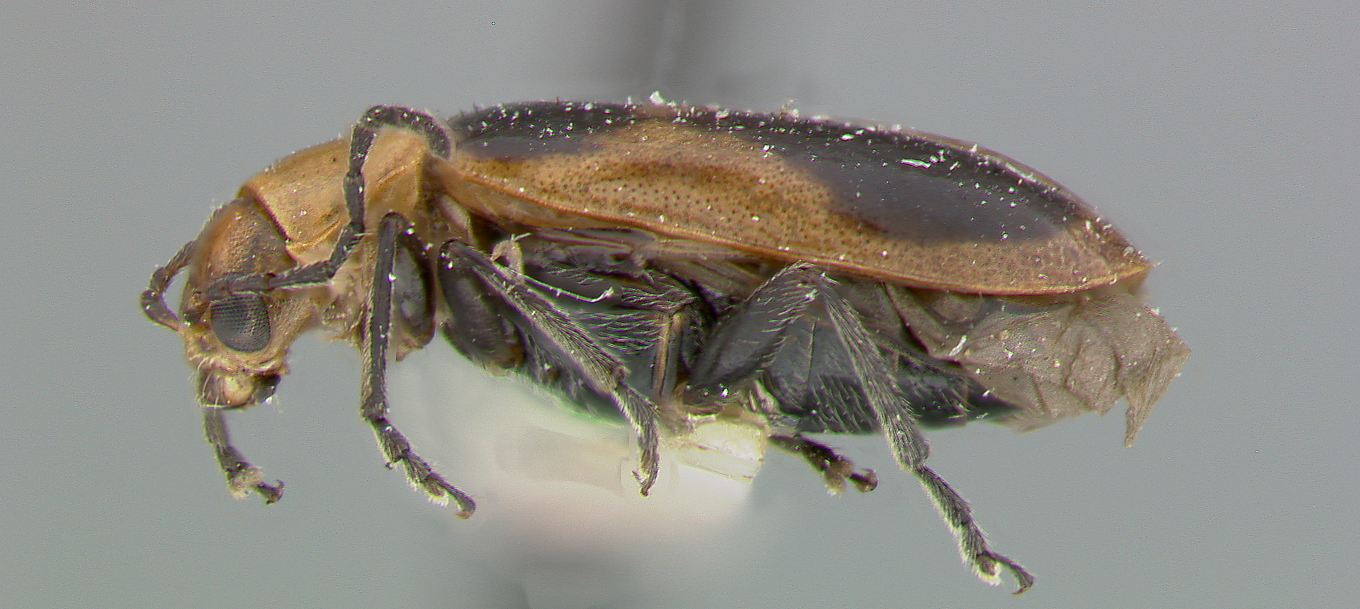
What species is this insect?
Cneorane acaciae
